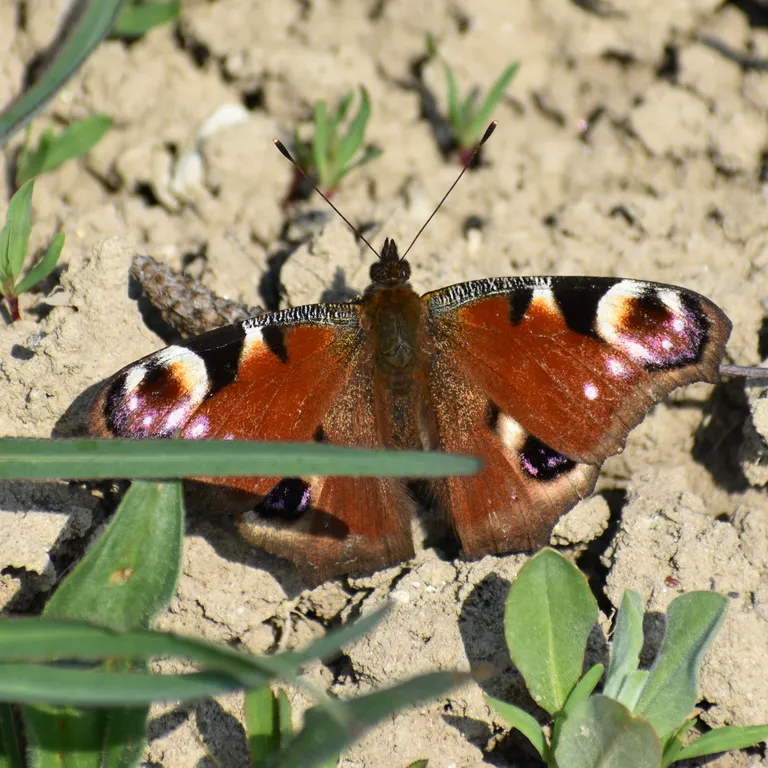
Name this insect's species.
Aglais io
